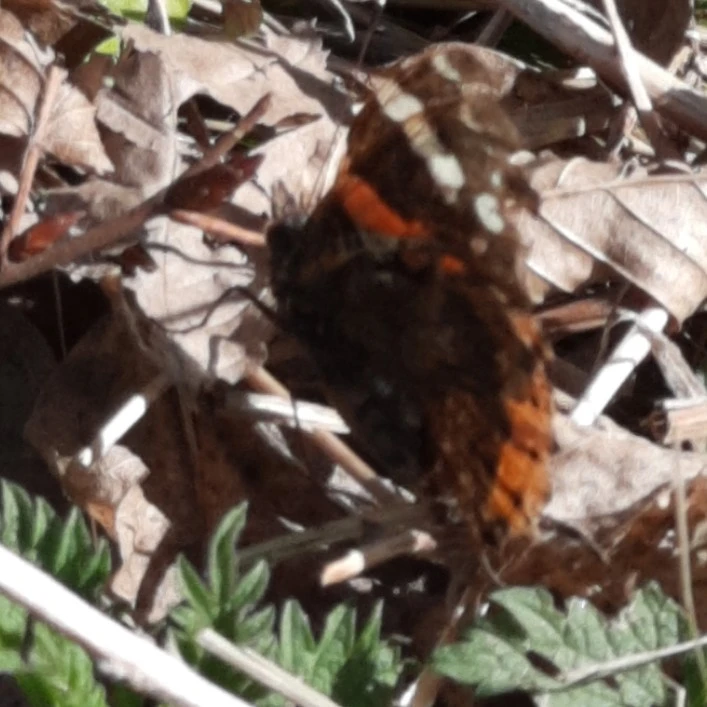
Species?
Vanessa atalanta
